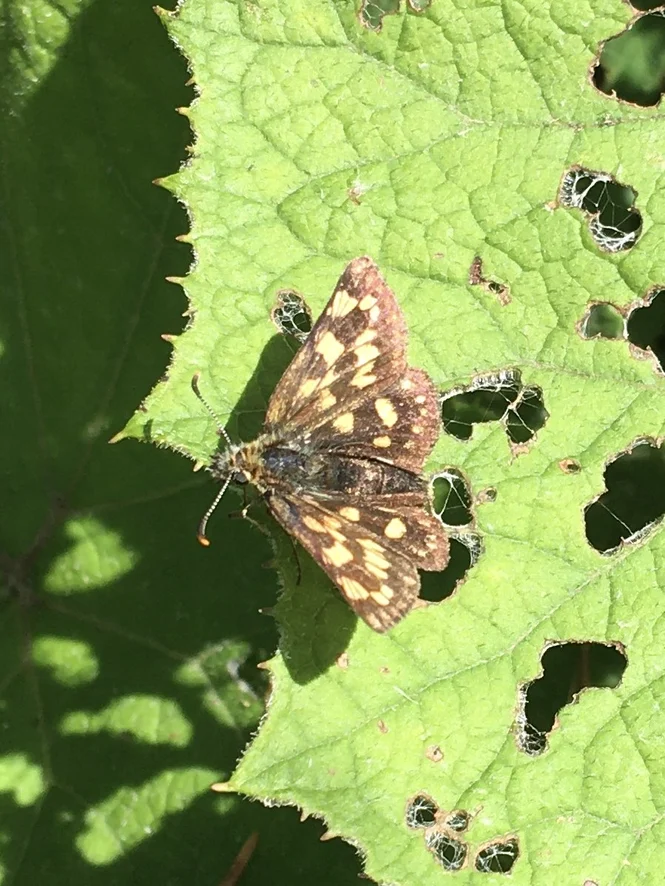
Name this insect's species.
Carterocephalus palaemon
